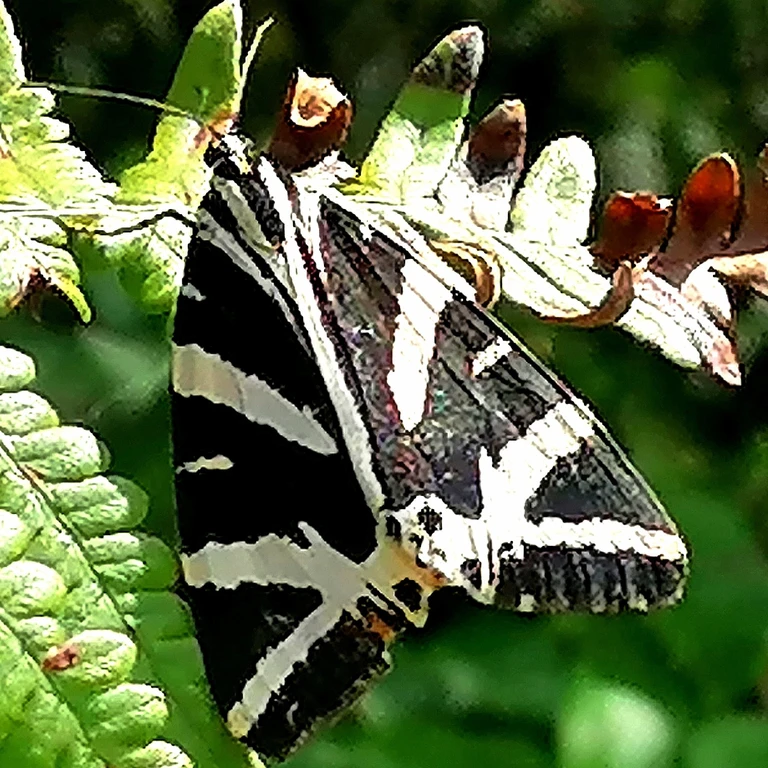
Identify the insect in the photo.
Euplagia quadripunctaria
